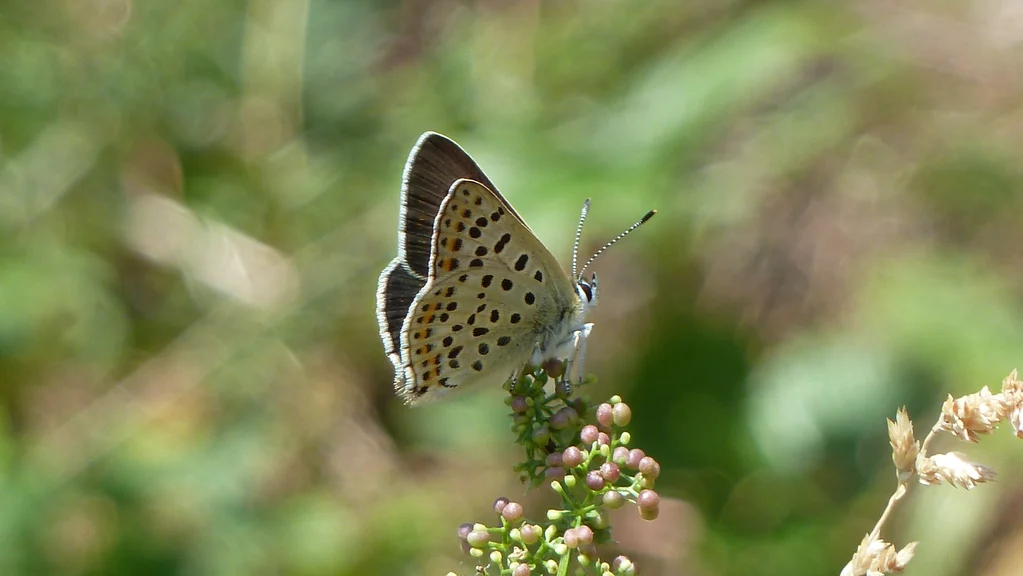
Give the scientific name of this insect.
Lycaena tityrus (also Loweia tityrus)
